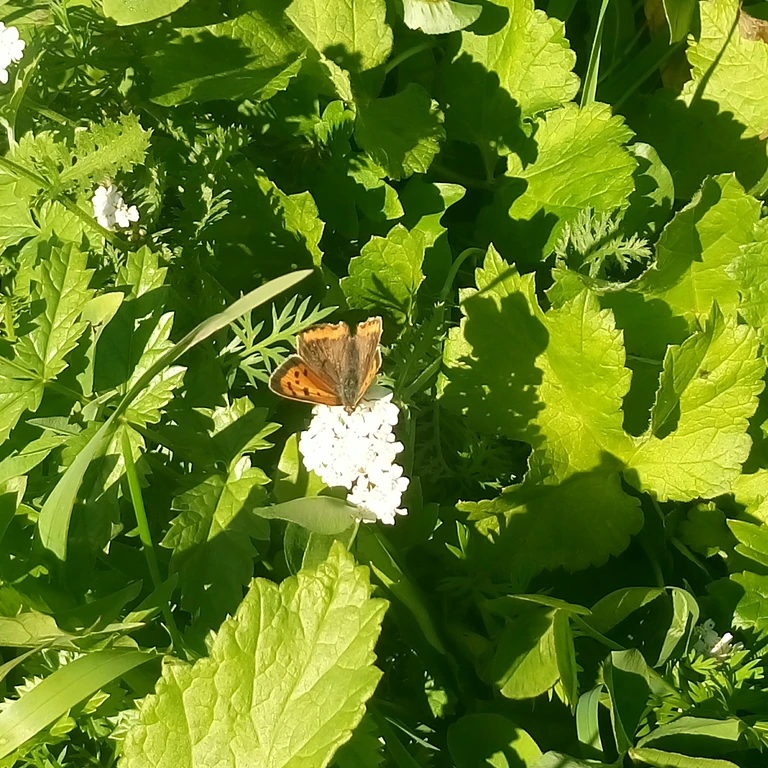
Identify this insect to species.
Lycaena phlaeas
